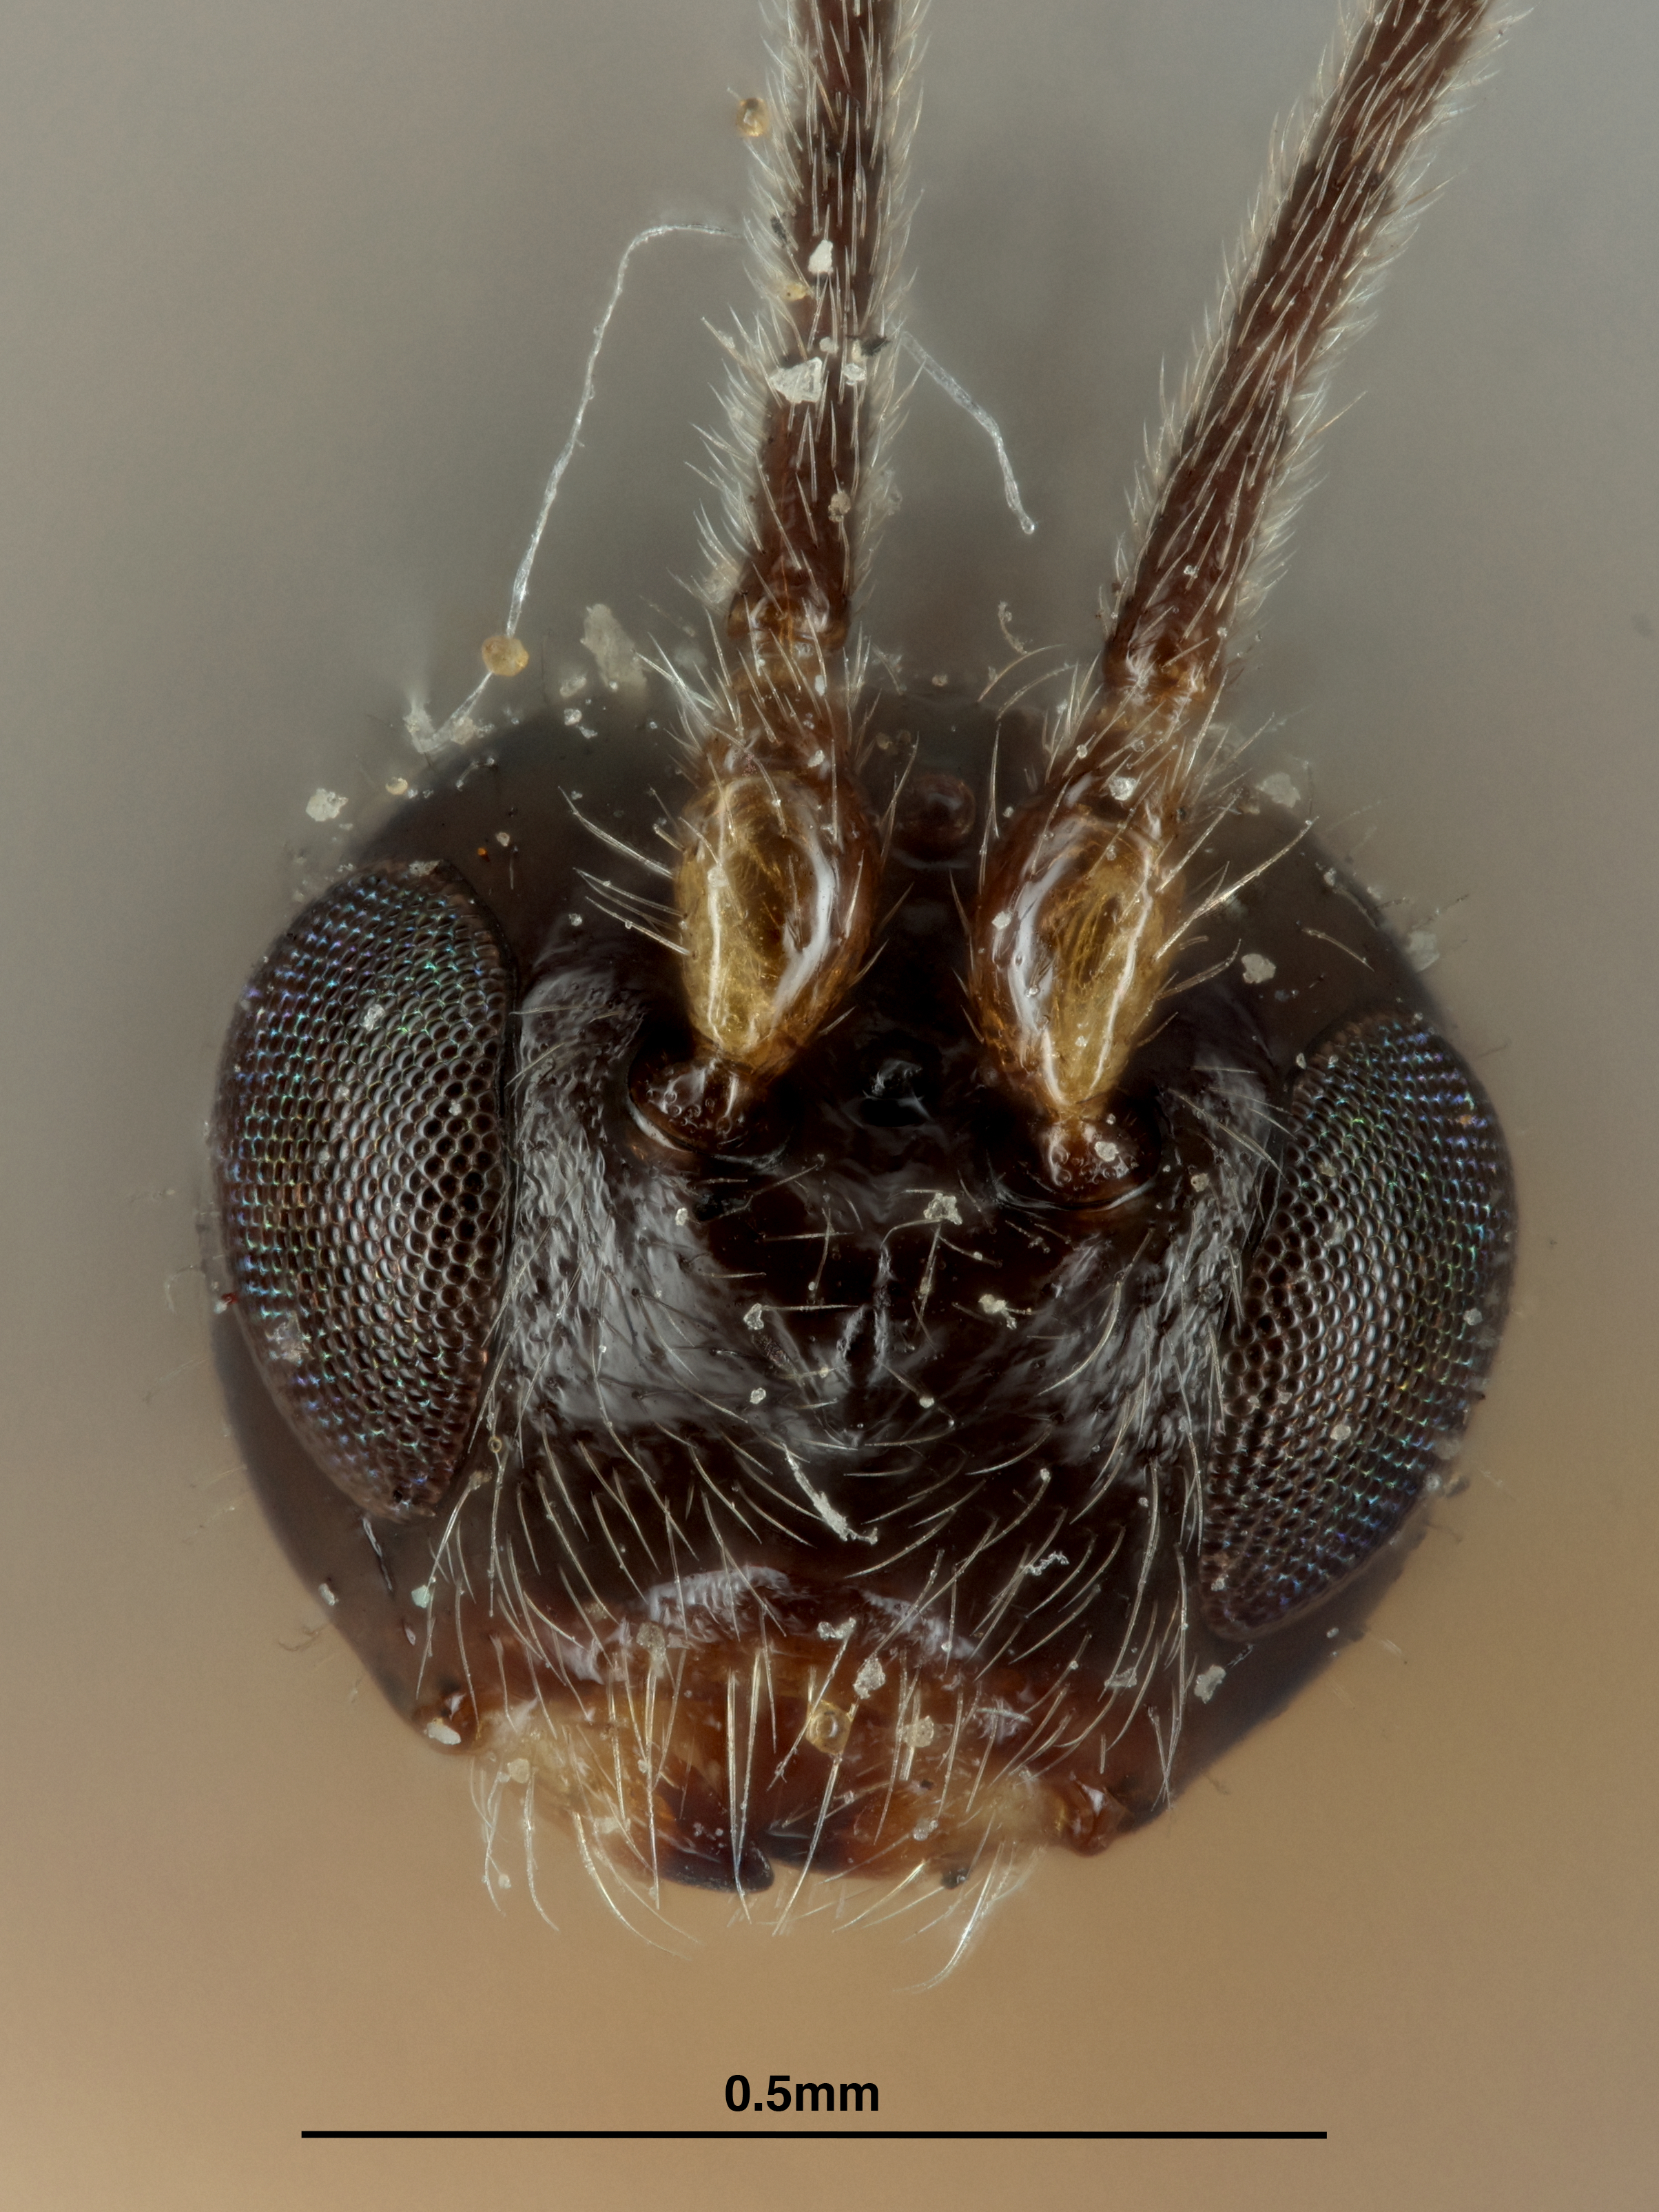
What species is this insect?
Opius crandalli
